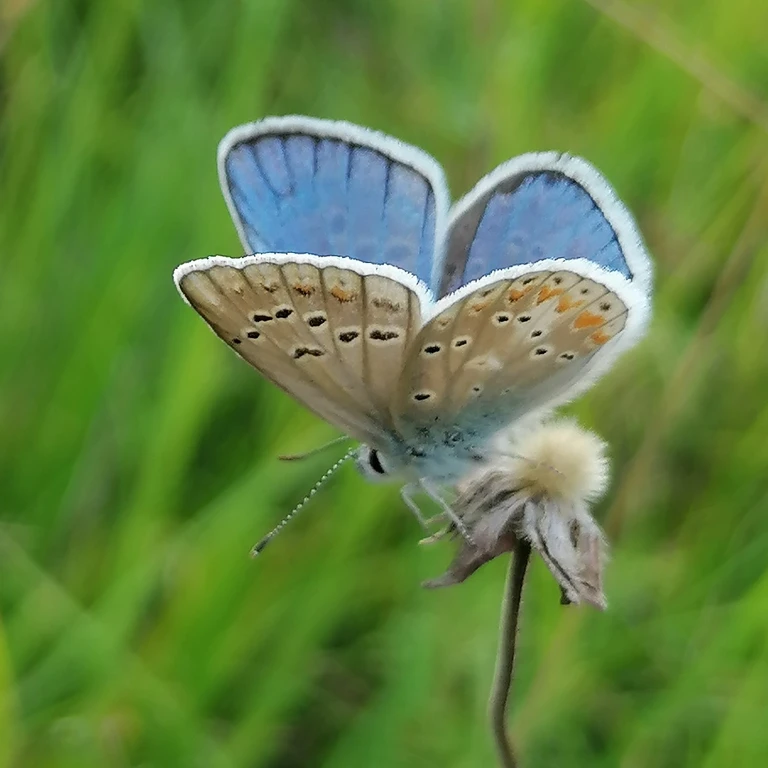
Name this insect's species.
Polyommatus dorylas
